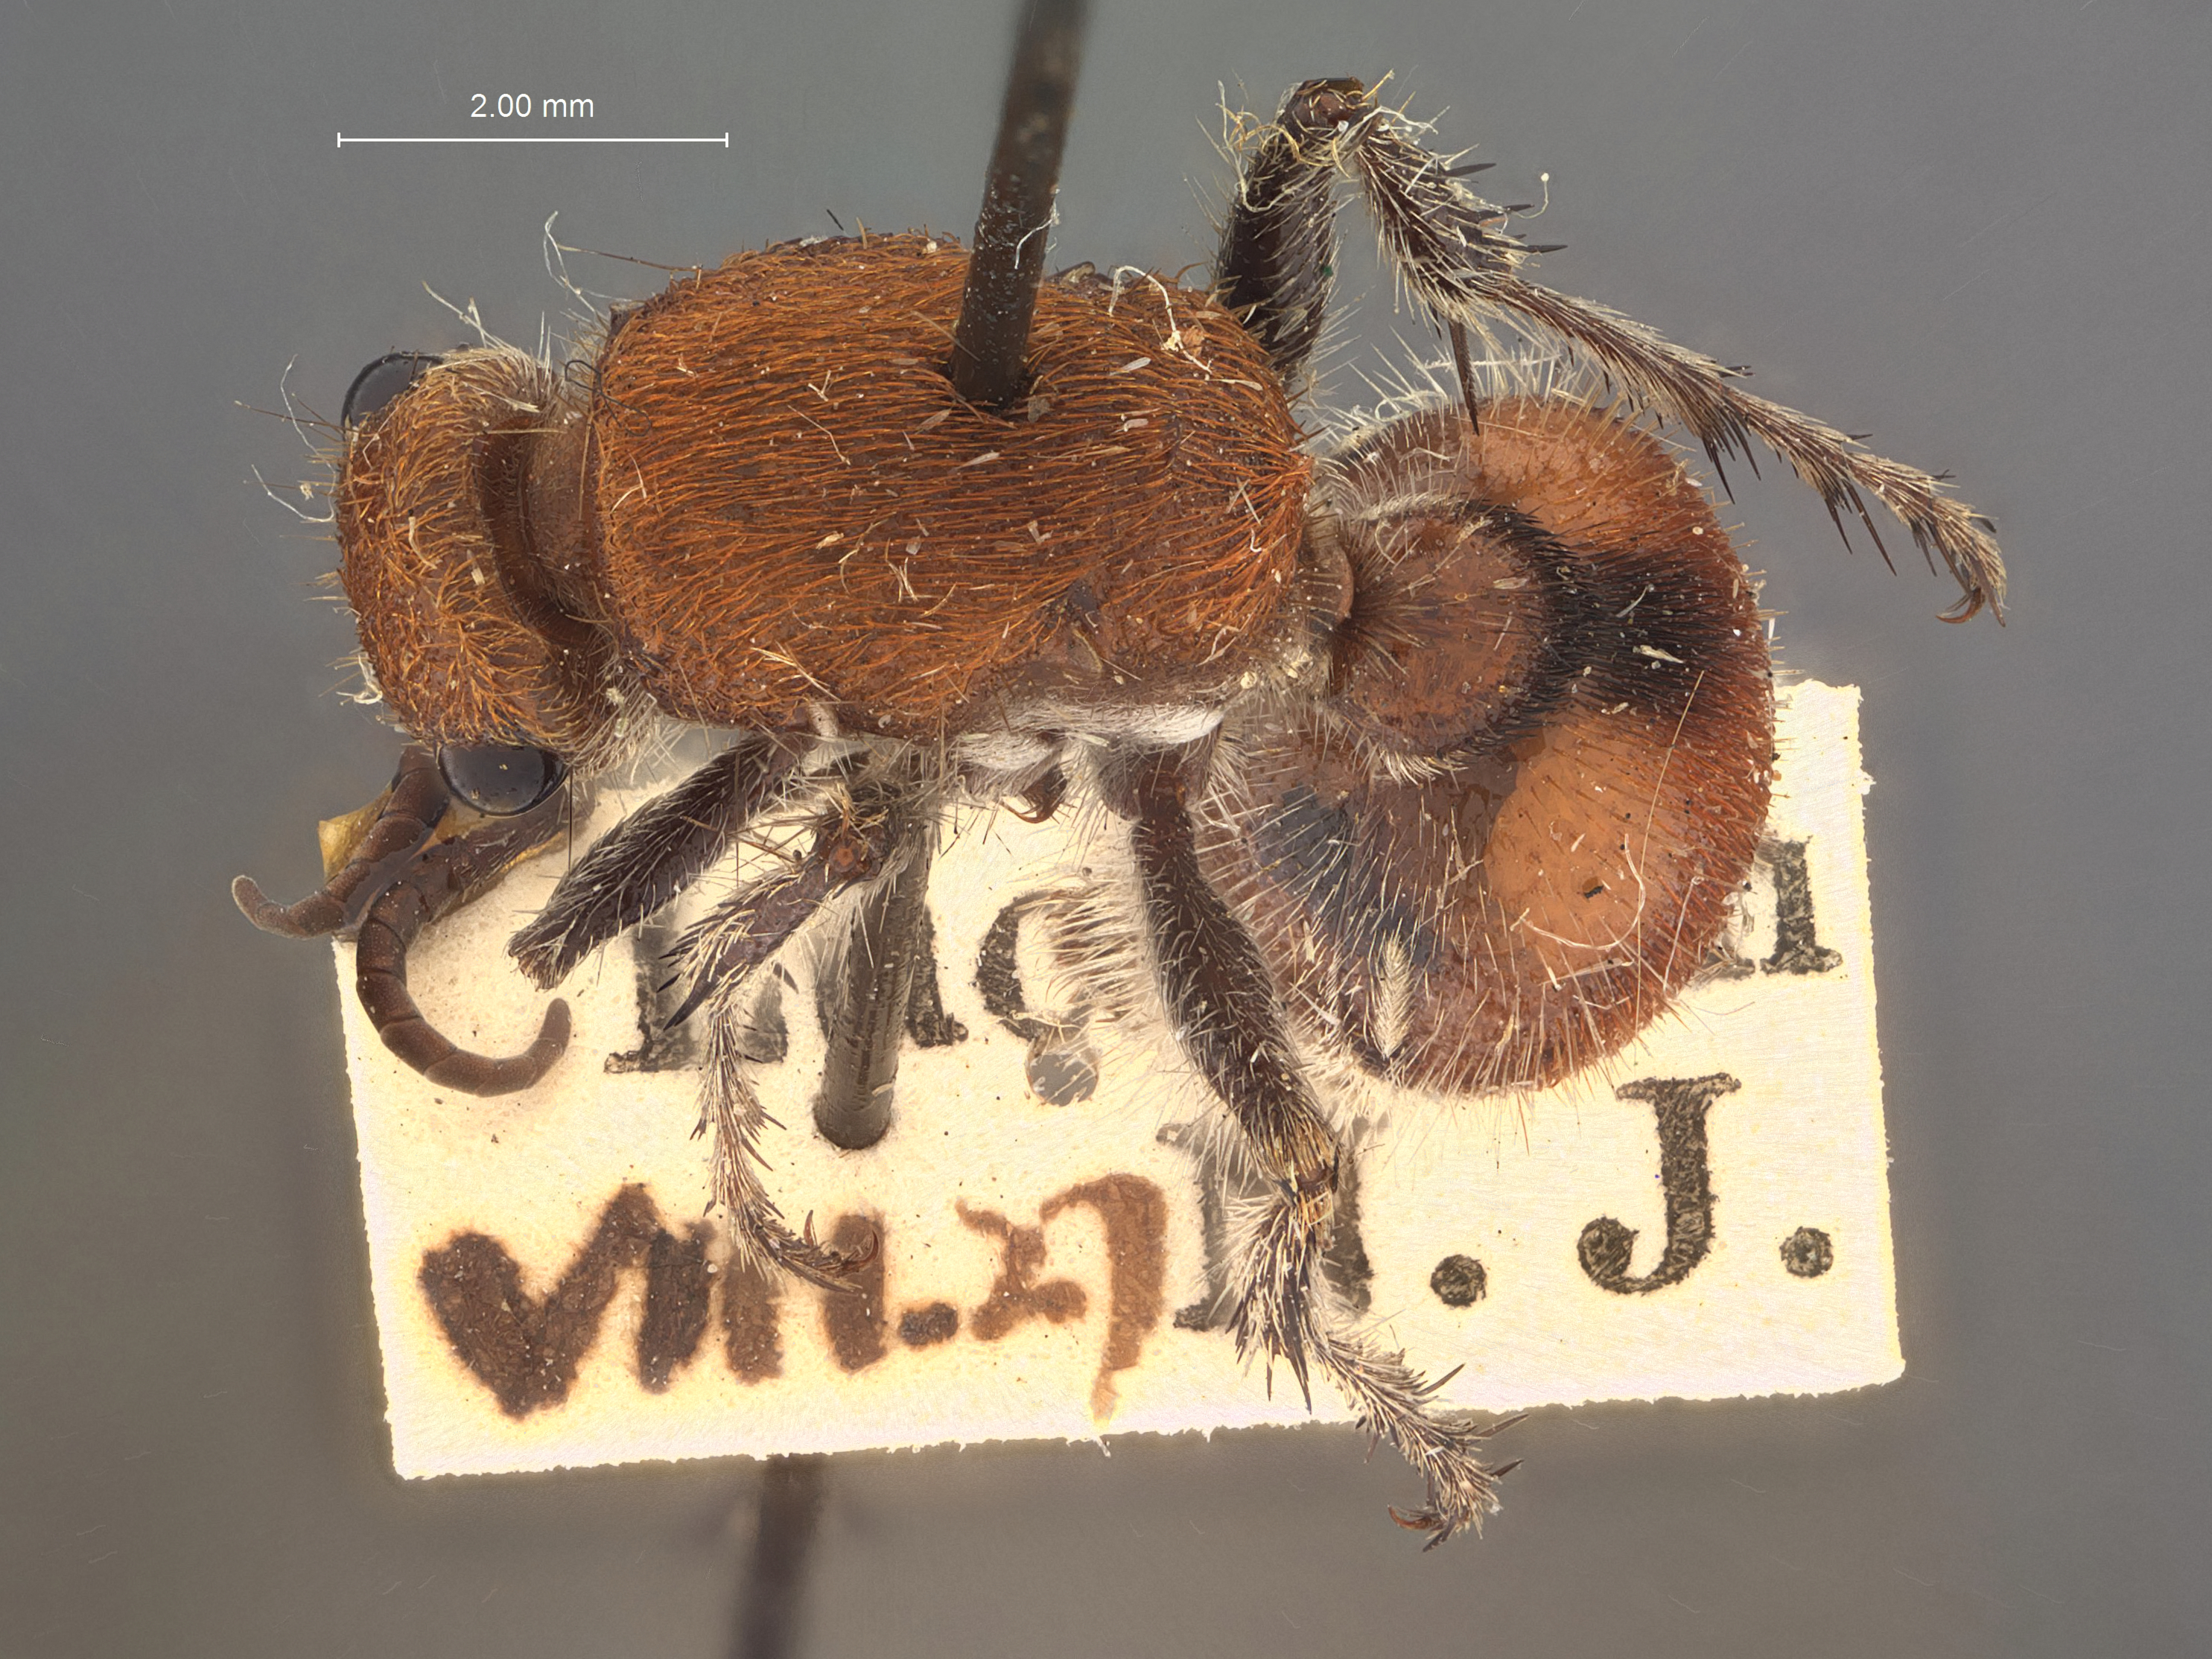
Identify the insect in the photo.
Mutilla vierecki
